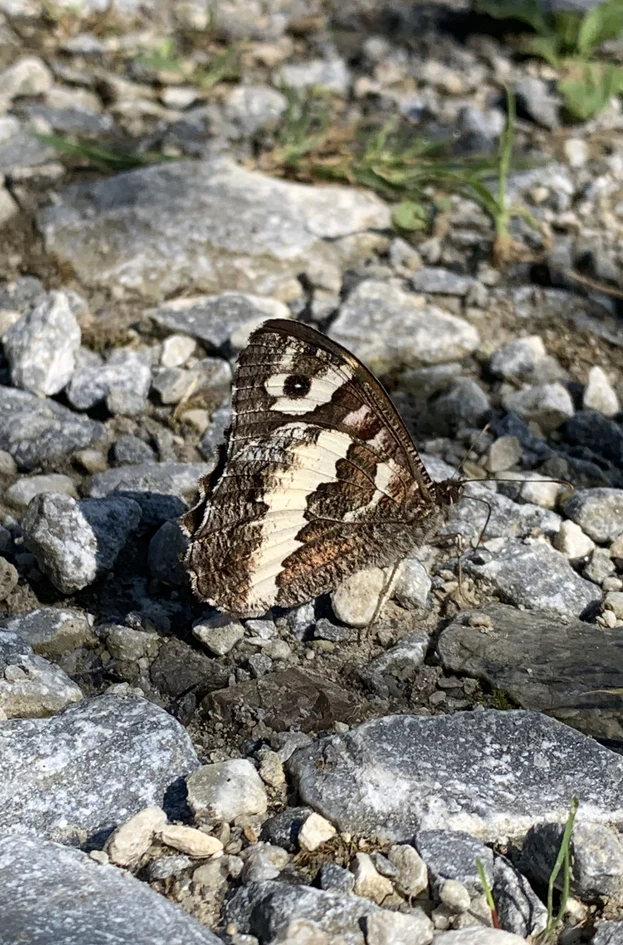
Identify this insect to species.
Brintesia circe
